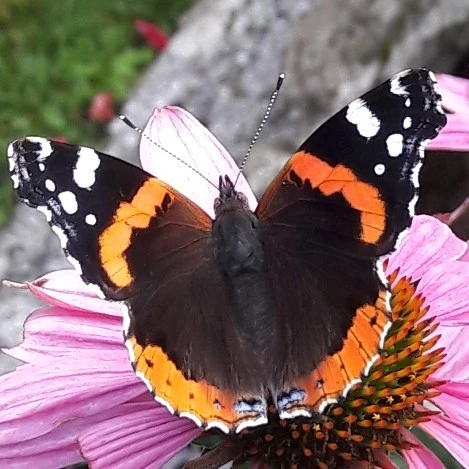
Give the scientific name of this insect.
Vanessa atalanta
